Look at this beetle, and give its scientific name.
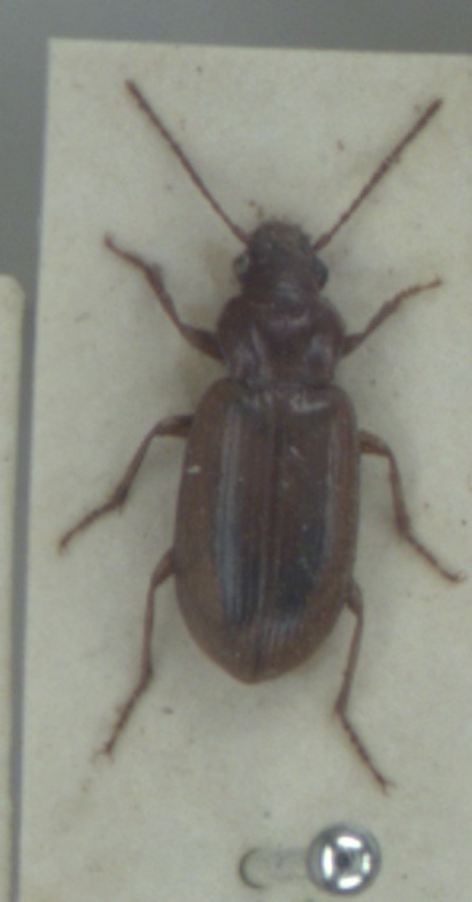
Dicheirotrichus obsoletus
